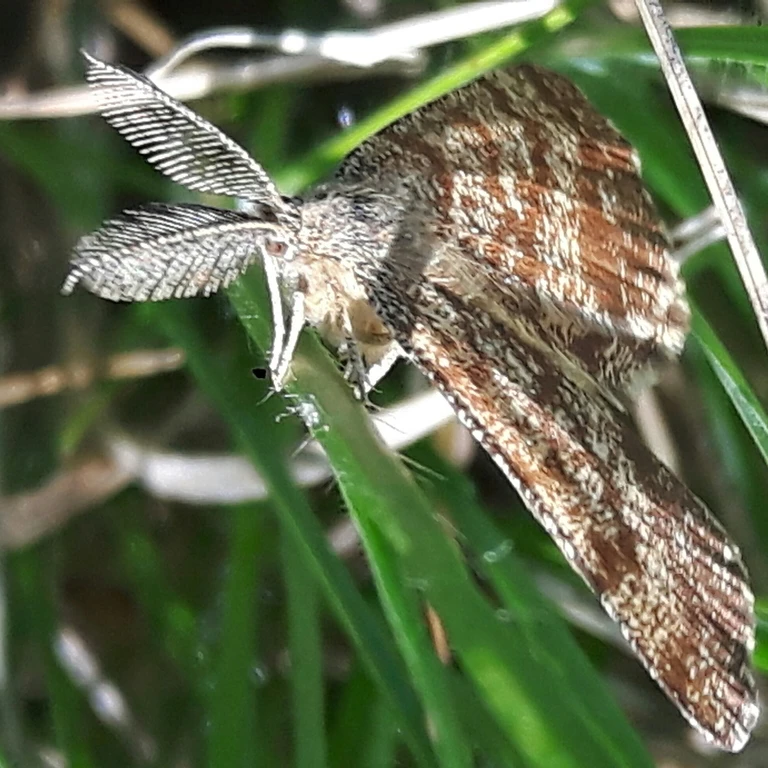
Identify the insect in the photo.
Ematurga atomaria
